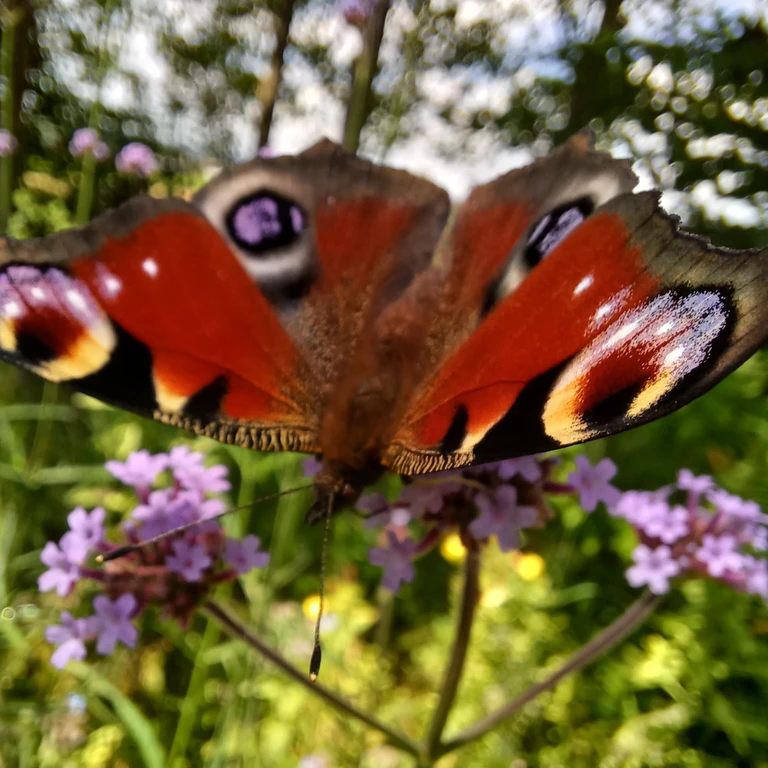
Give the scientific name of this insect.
Aglais io
